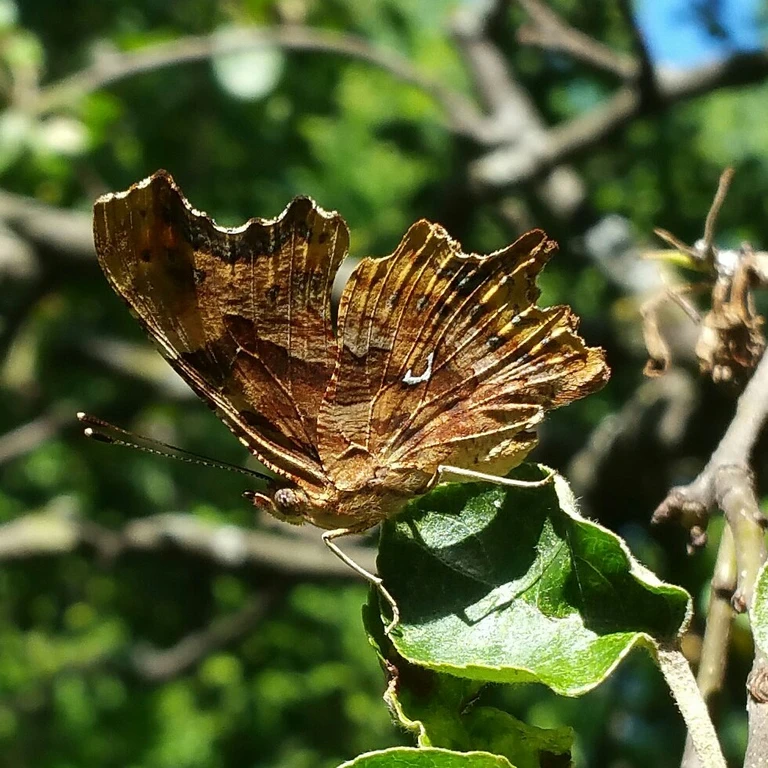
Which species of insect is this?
Polygonia c-album
